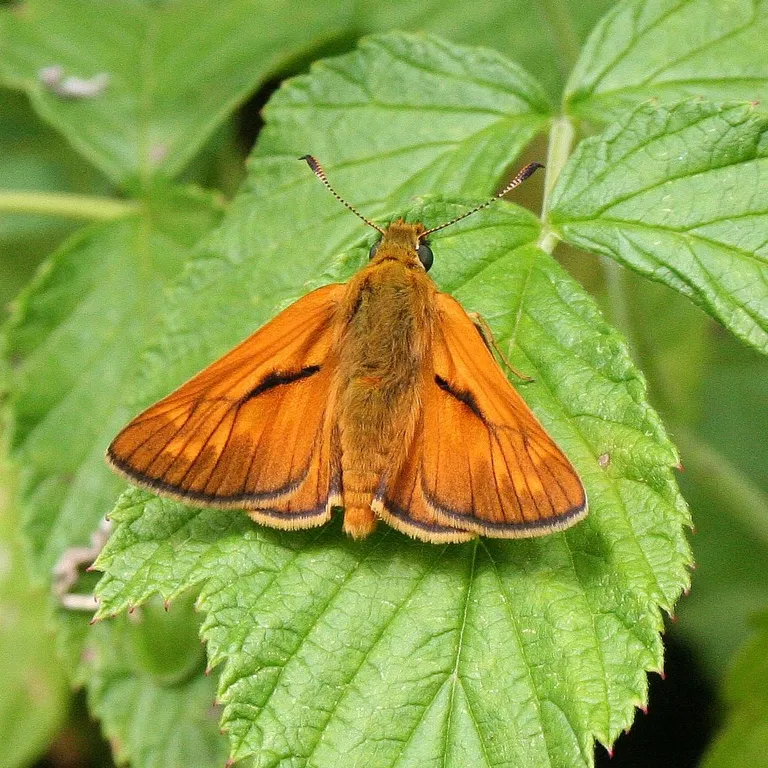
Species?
Ochlodes sylvanus (also Ochlodes venata)
